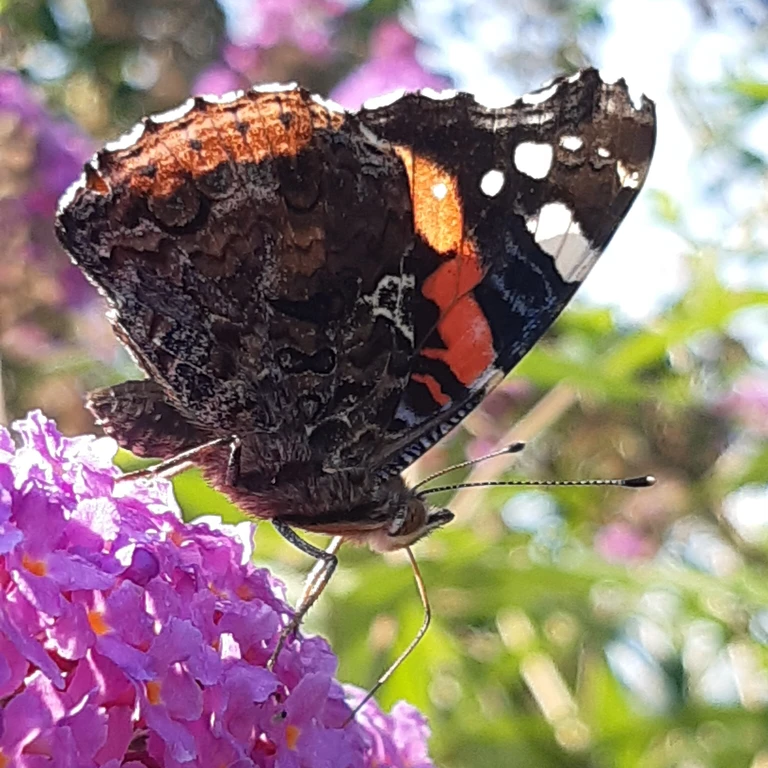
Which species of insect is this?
Vanessa atalanta
